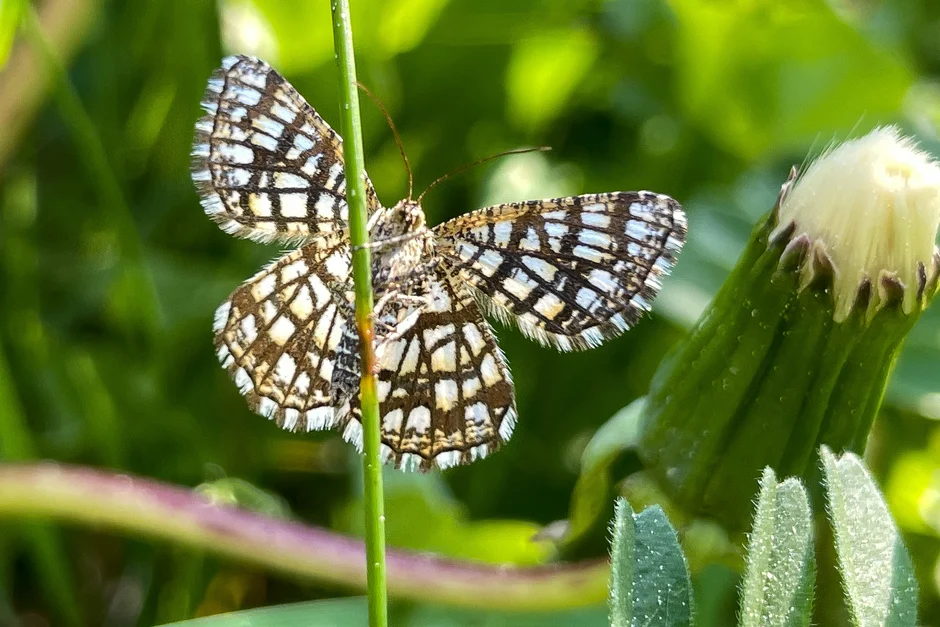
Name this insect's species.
Chiasmia clathrata
